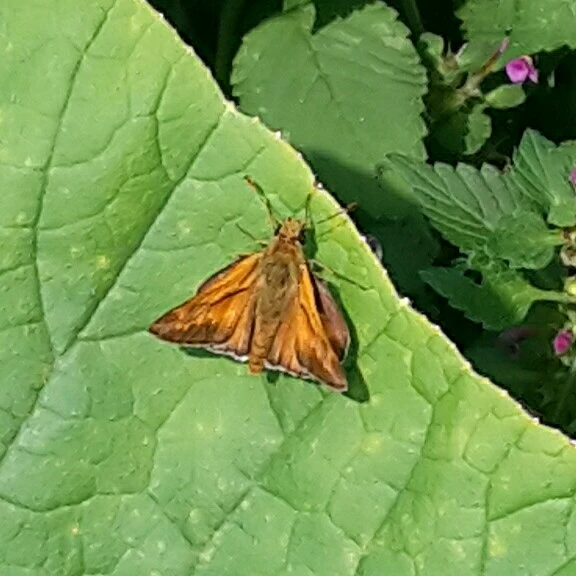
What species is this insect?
Ochlodes sylvanus (also Ochlodes venata)
